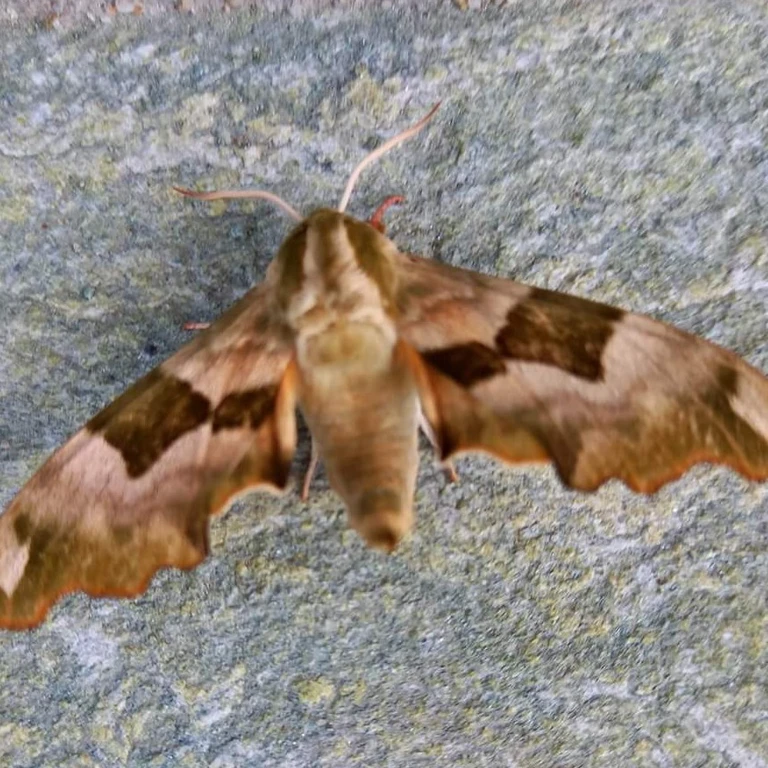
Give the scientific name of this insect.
Mimas tiliae
